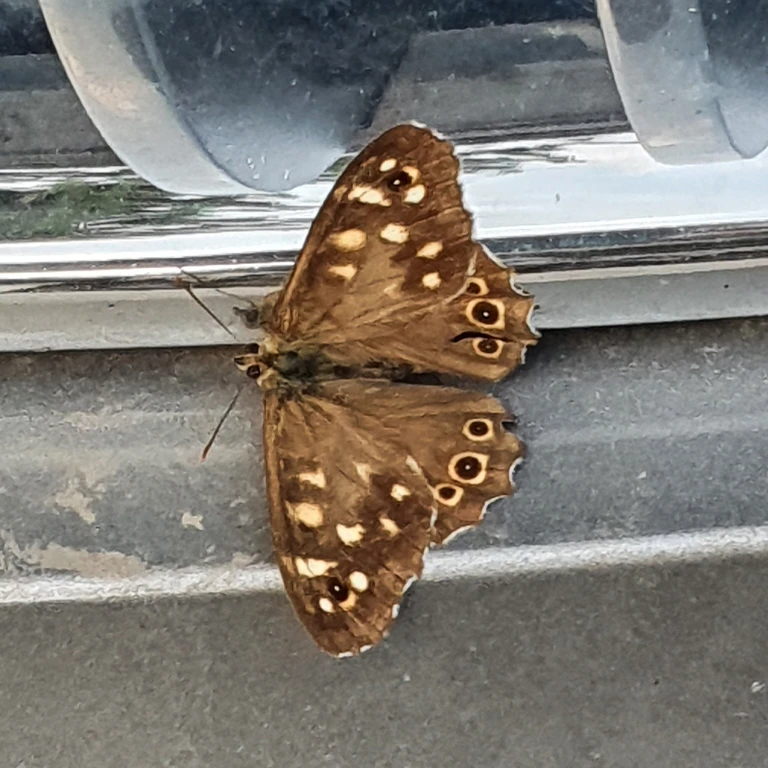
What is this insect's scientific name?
Pararge aegeria
